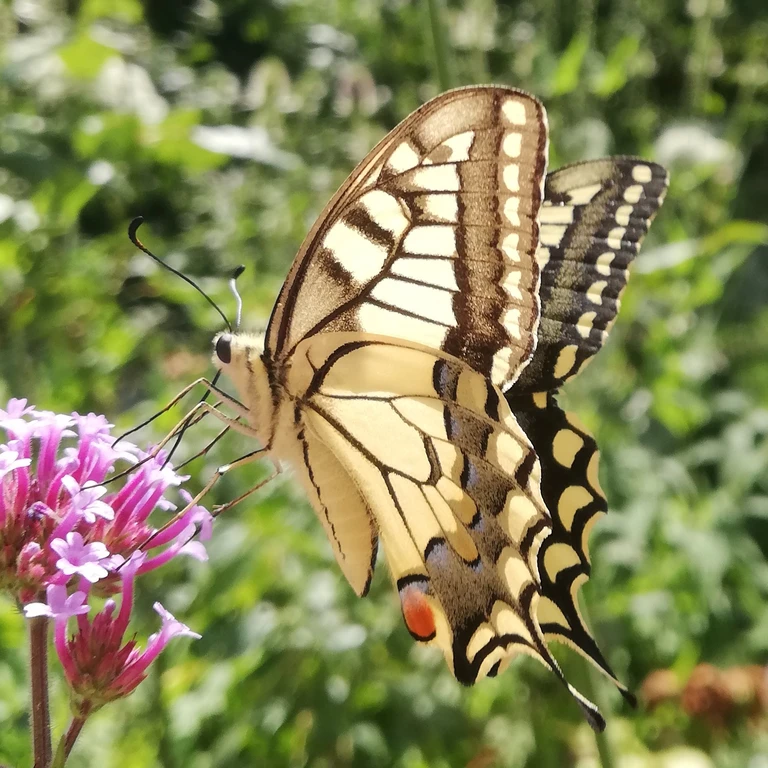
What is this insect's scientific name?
Papilio machaon
